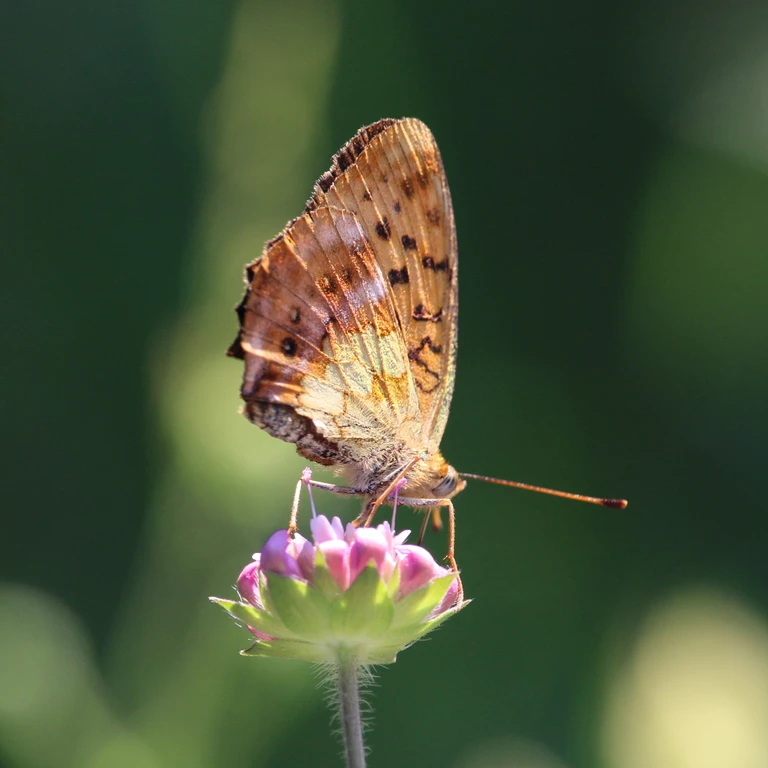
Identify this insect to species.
Brenthis daphne
